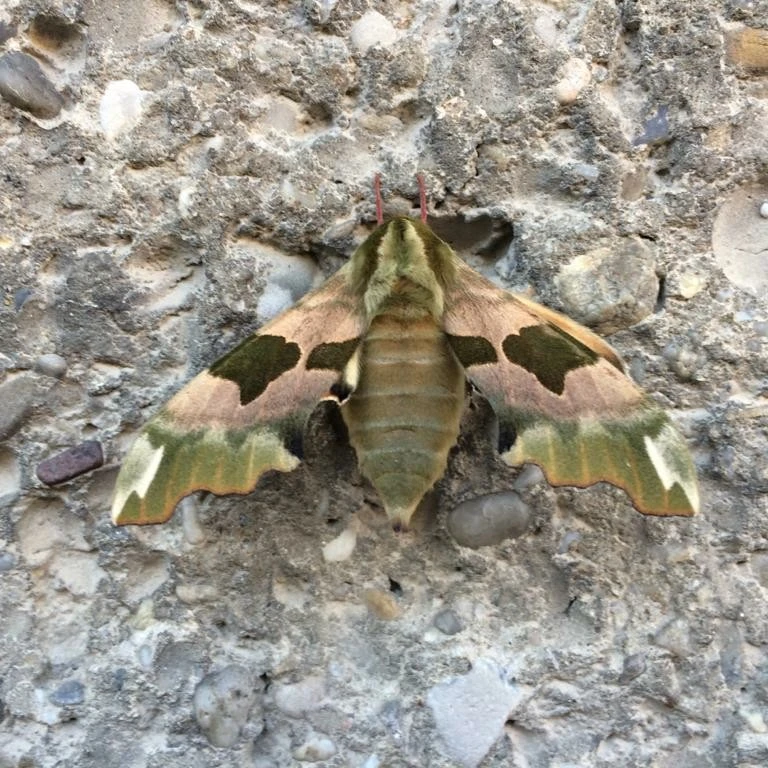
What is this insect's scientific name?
Mimas tiliae
